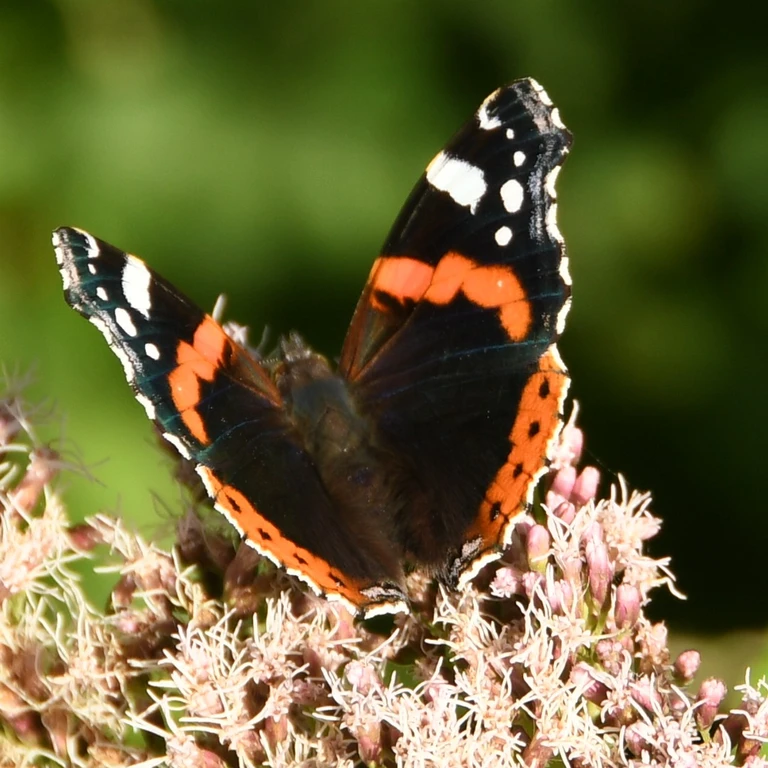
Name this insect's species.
Vanessa atalanta
